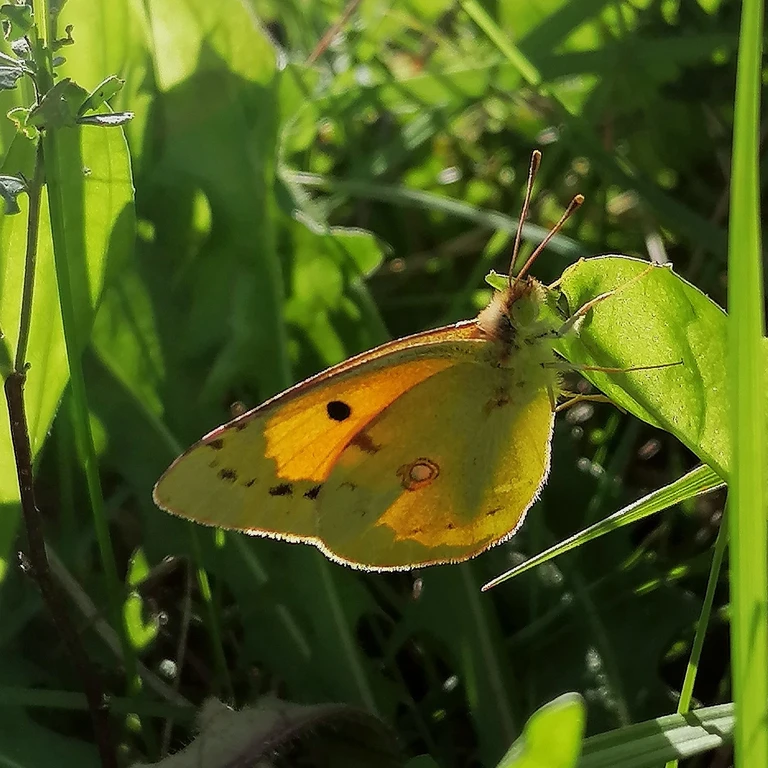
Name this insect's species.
Colias croceus
